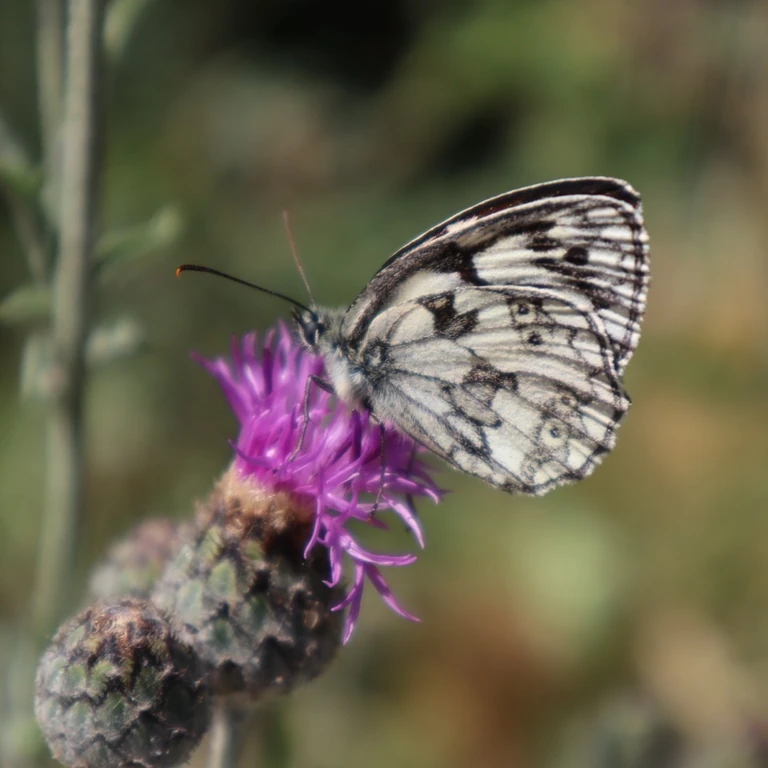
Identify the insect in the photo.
Melanargia galathea
